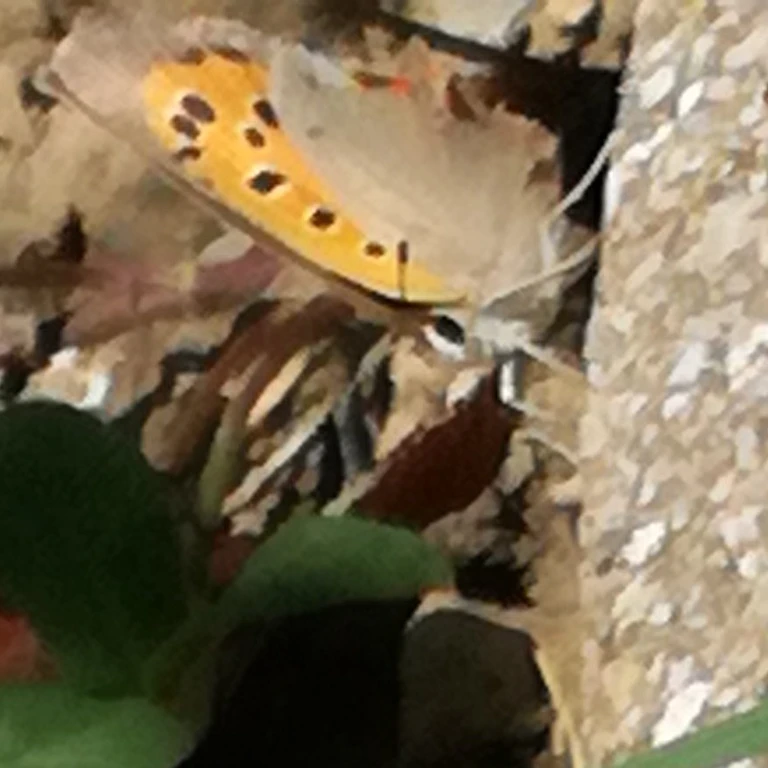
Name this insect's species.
Lycaena phlaeas
